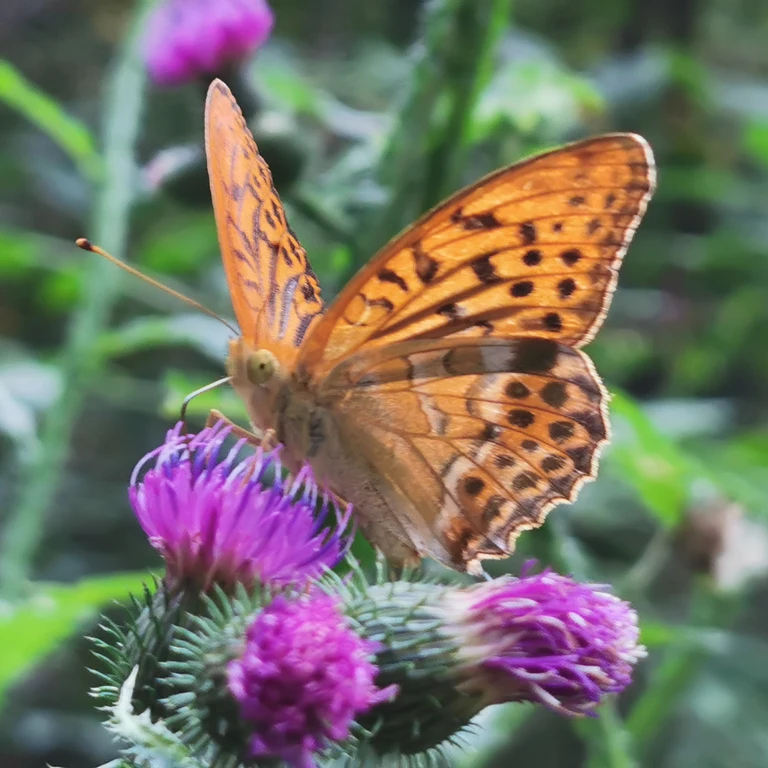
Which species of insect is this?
Argynnis paphia
